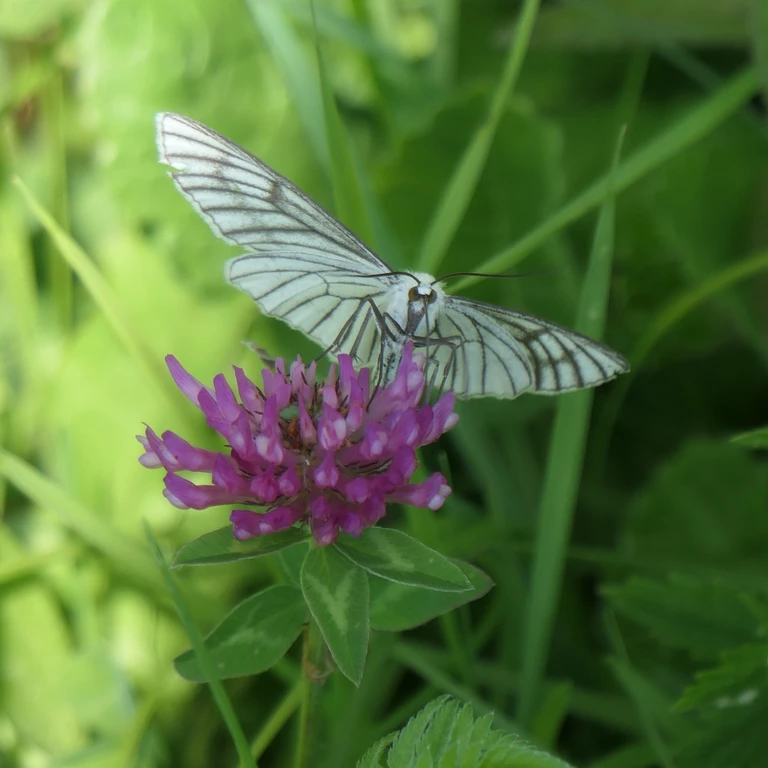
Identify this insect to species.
Siona lineata
